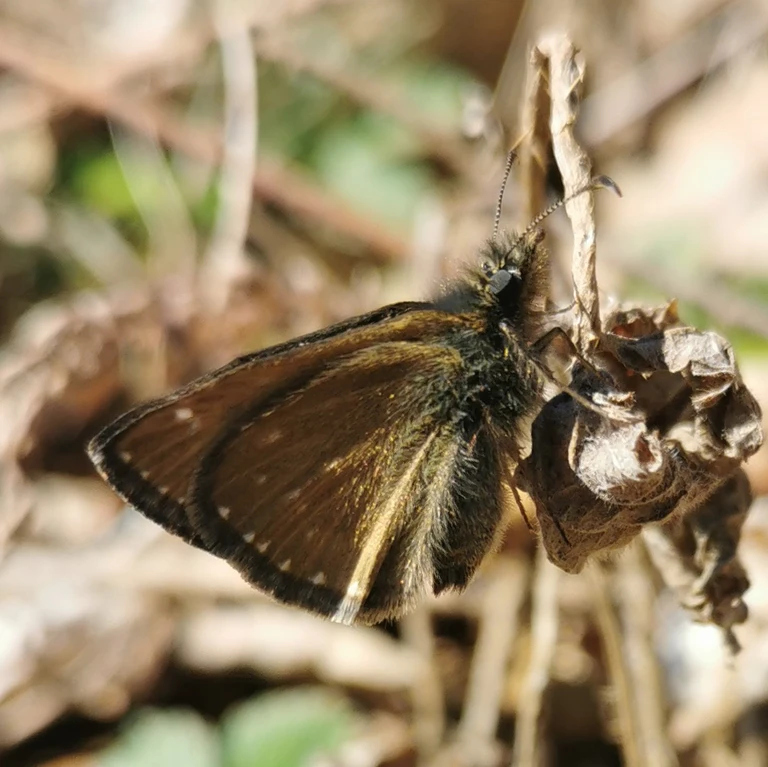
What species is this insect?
Erynnis tages
